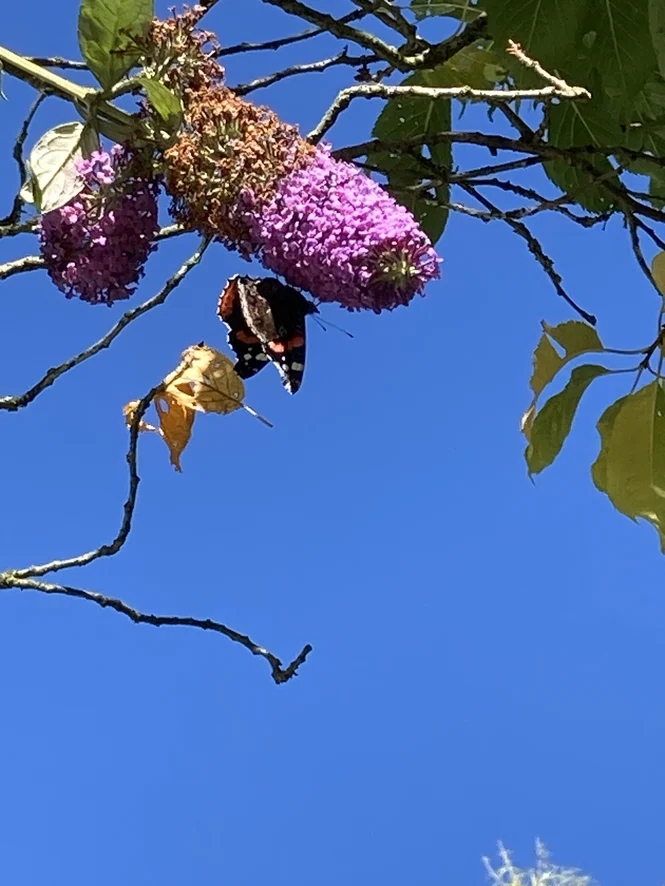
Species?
Vanessa atalanta
